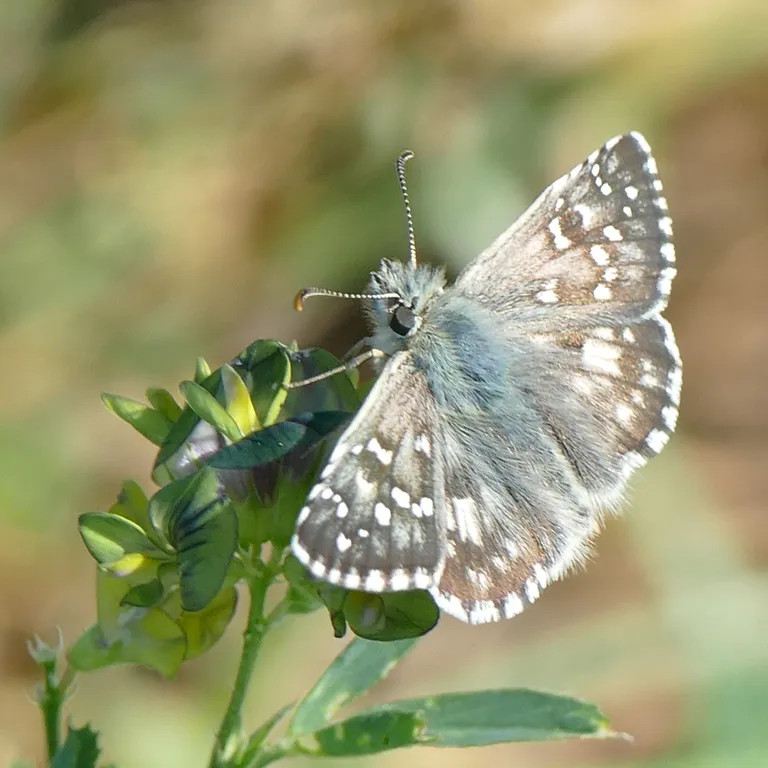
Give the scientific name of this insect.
Pyrgus armoricanus
